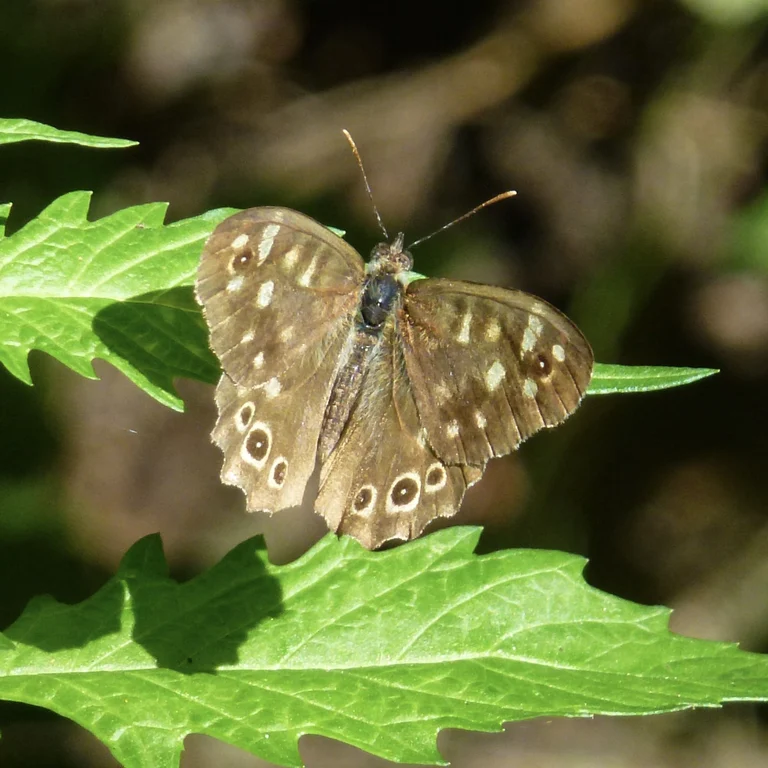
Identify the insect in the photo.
Pararge aegeria
